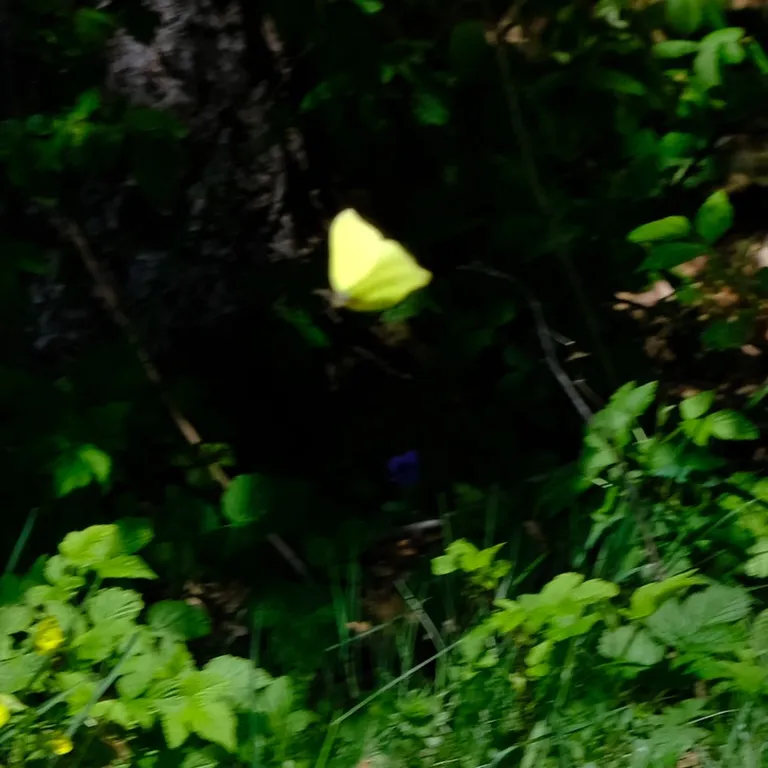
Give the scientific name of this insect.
Gonepteryx rhamni
